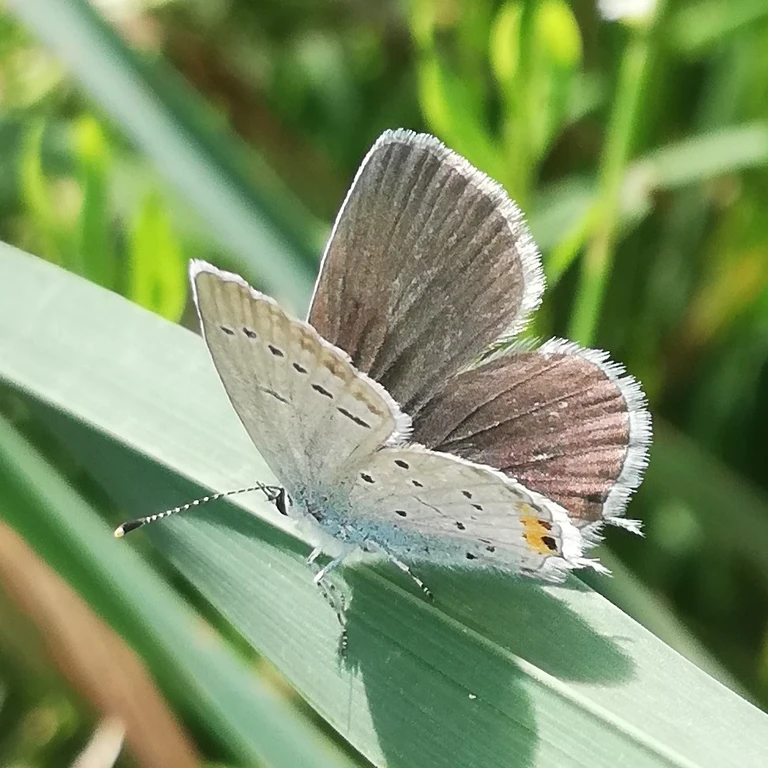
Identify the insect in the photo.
Cupido argiades (also Elkalyce argiades)
